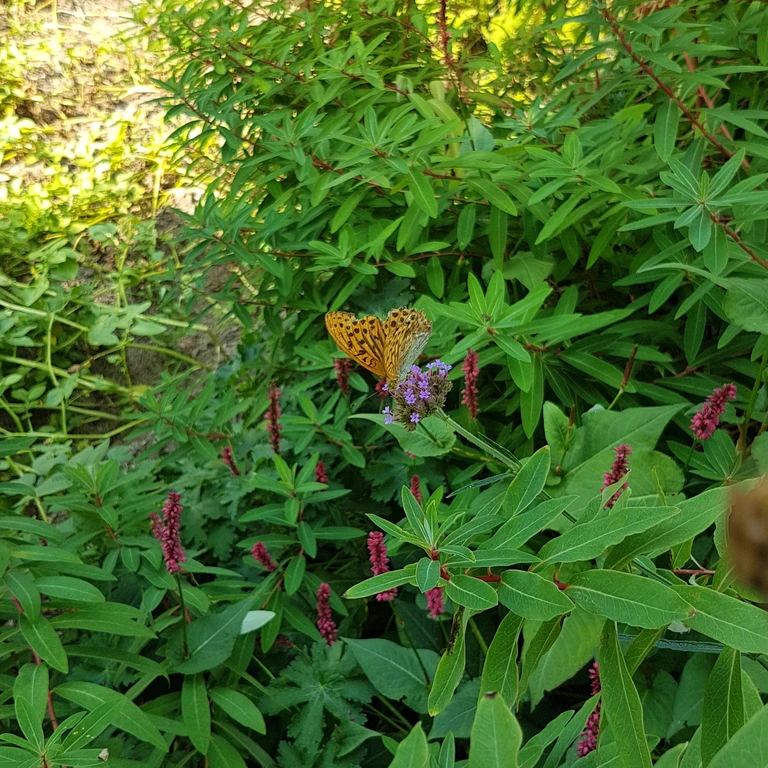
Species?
Argynnis paphia
